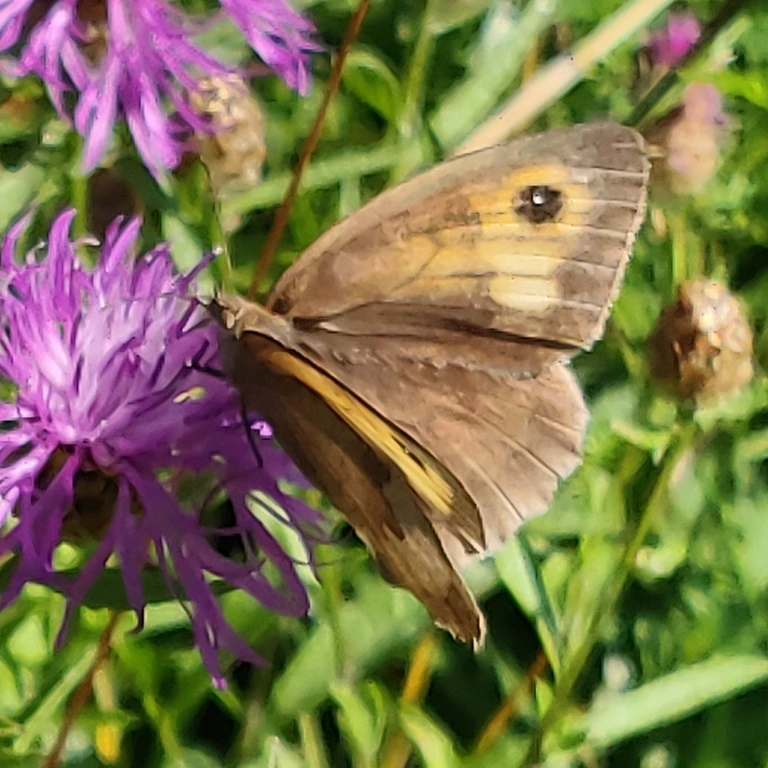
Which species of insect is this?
Maniola jurtina
